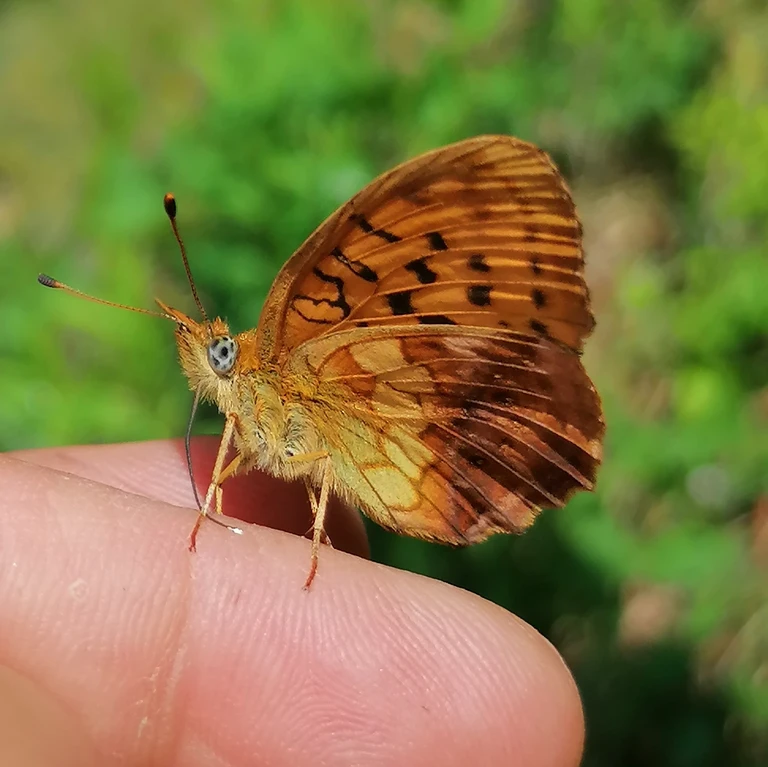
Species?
Brenthis daphne
